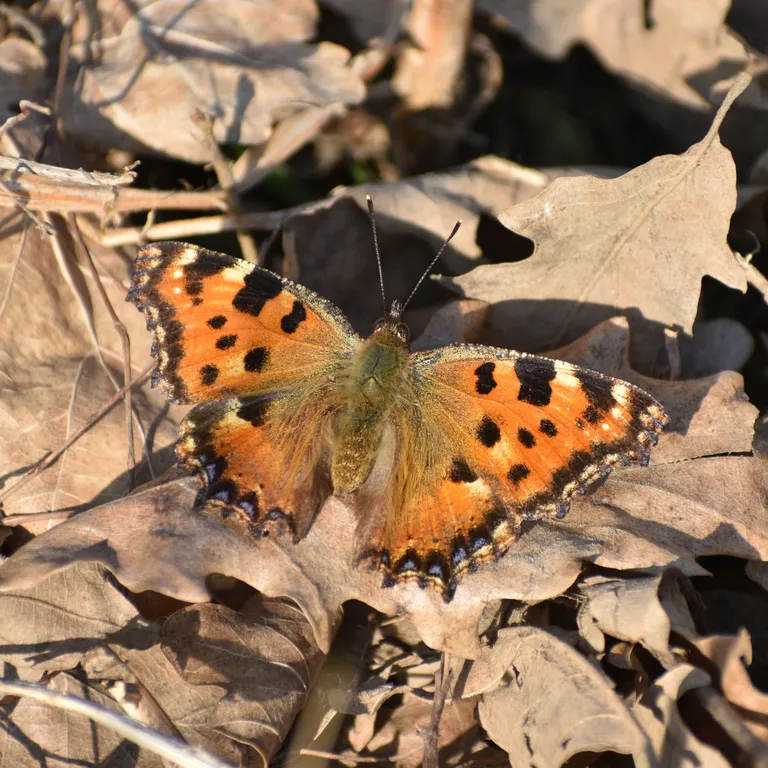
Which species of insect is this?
Nymphalis polychloros
